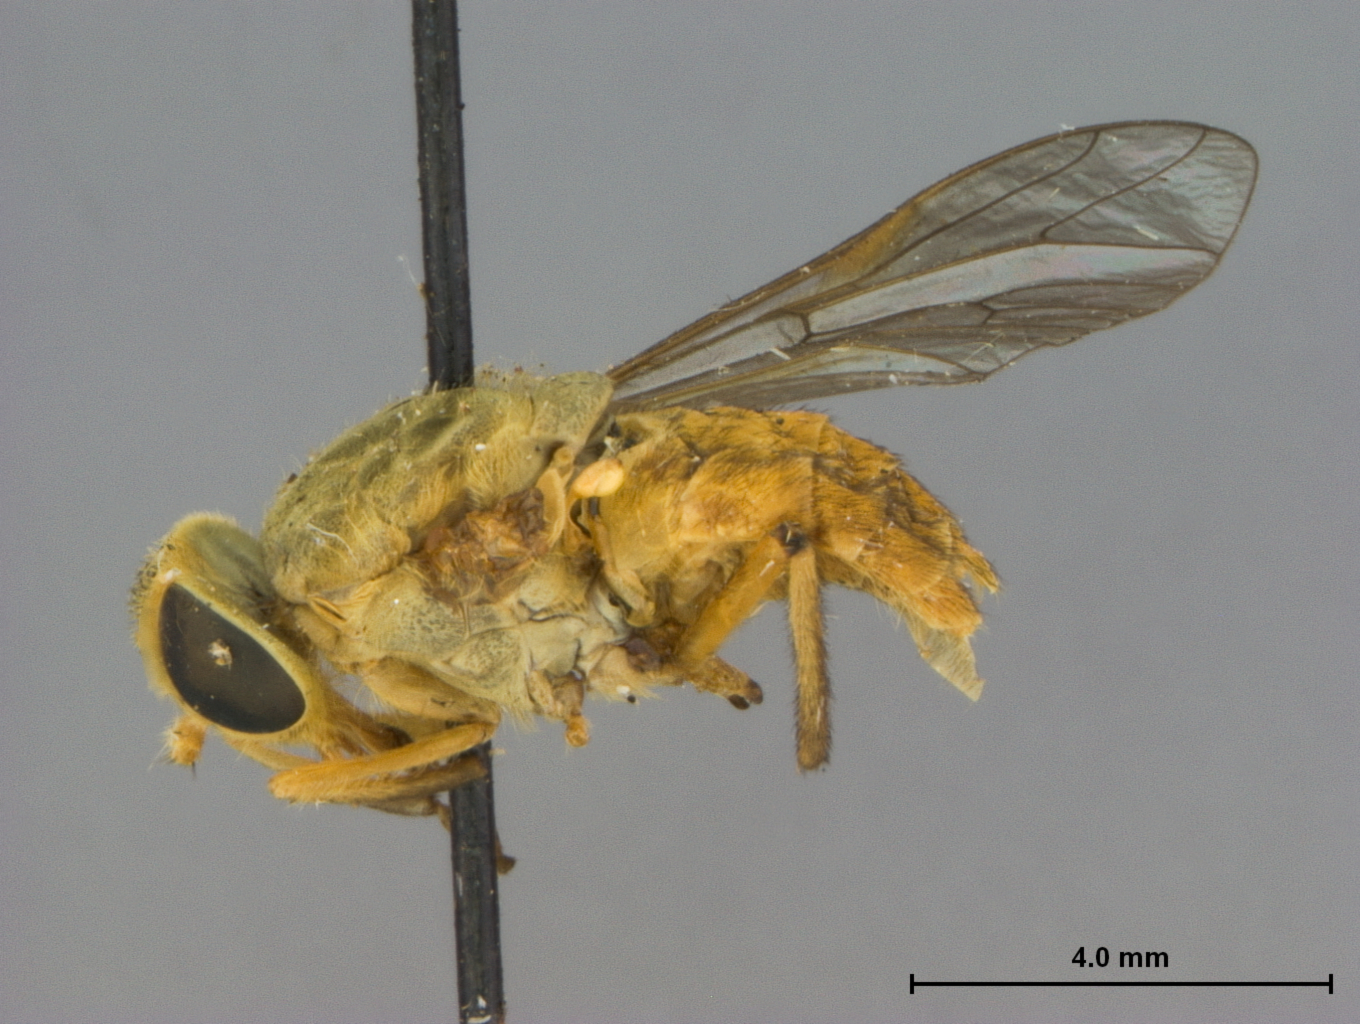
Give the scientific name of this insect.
Silvius suifui
